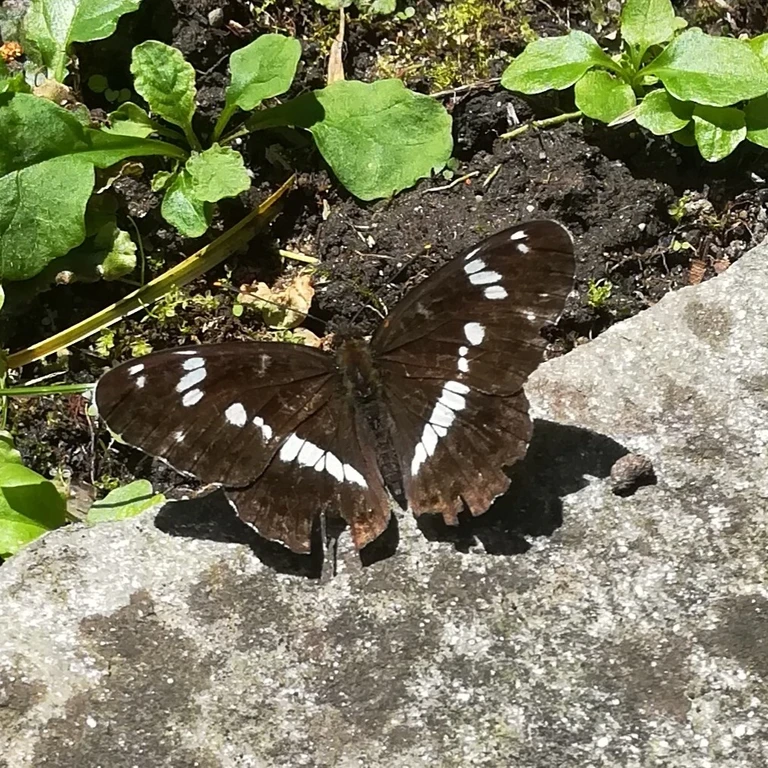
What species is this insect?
Limenitis camilla (also Ladoga camilla)
